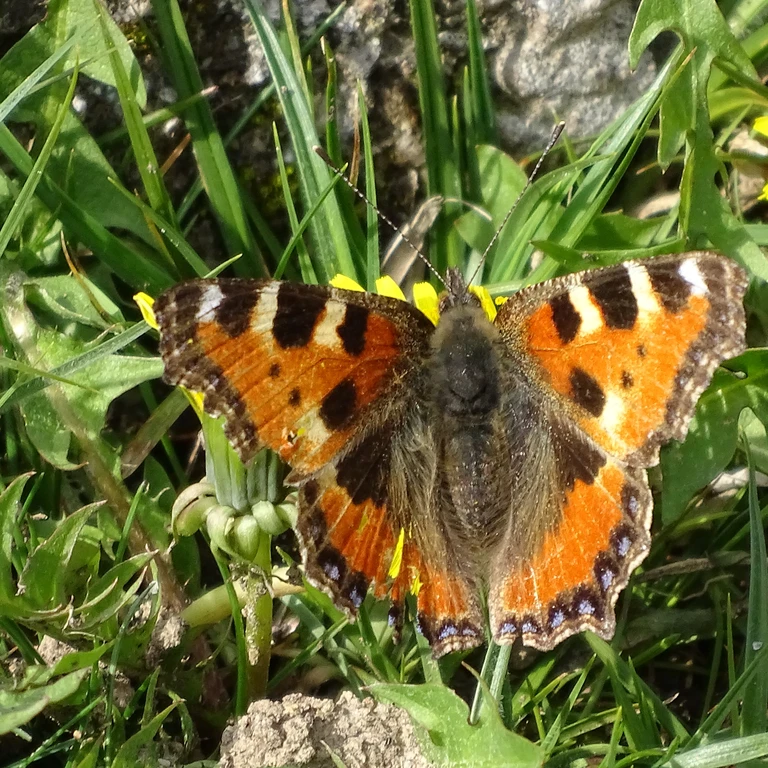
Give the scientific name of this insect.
Aglais urticae
